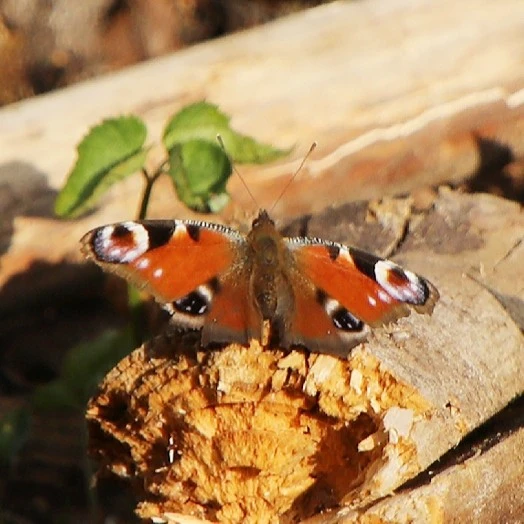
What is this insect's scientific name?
Aglais io
